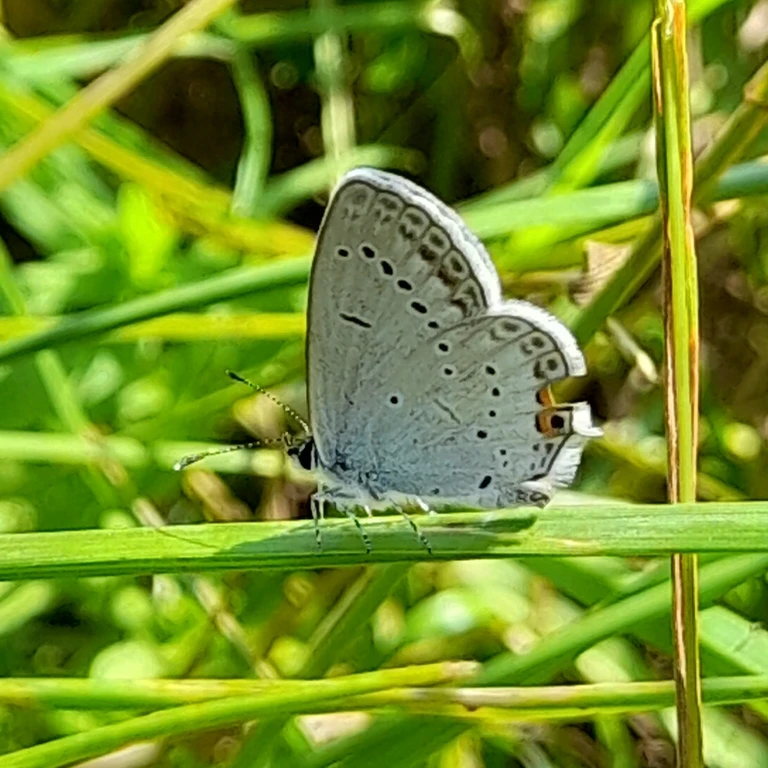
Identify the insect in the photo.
Cupido argiades (also Elkalyce argiades)
